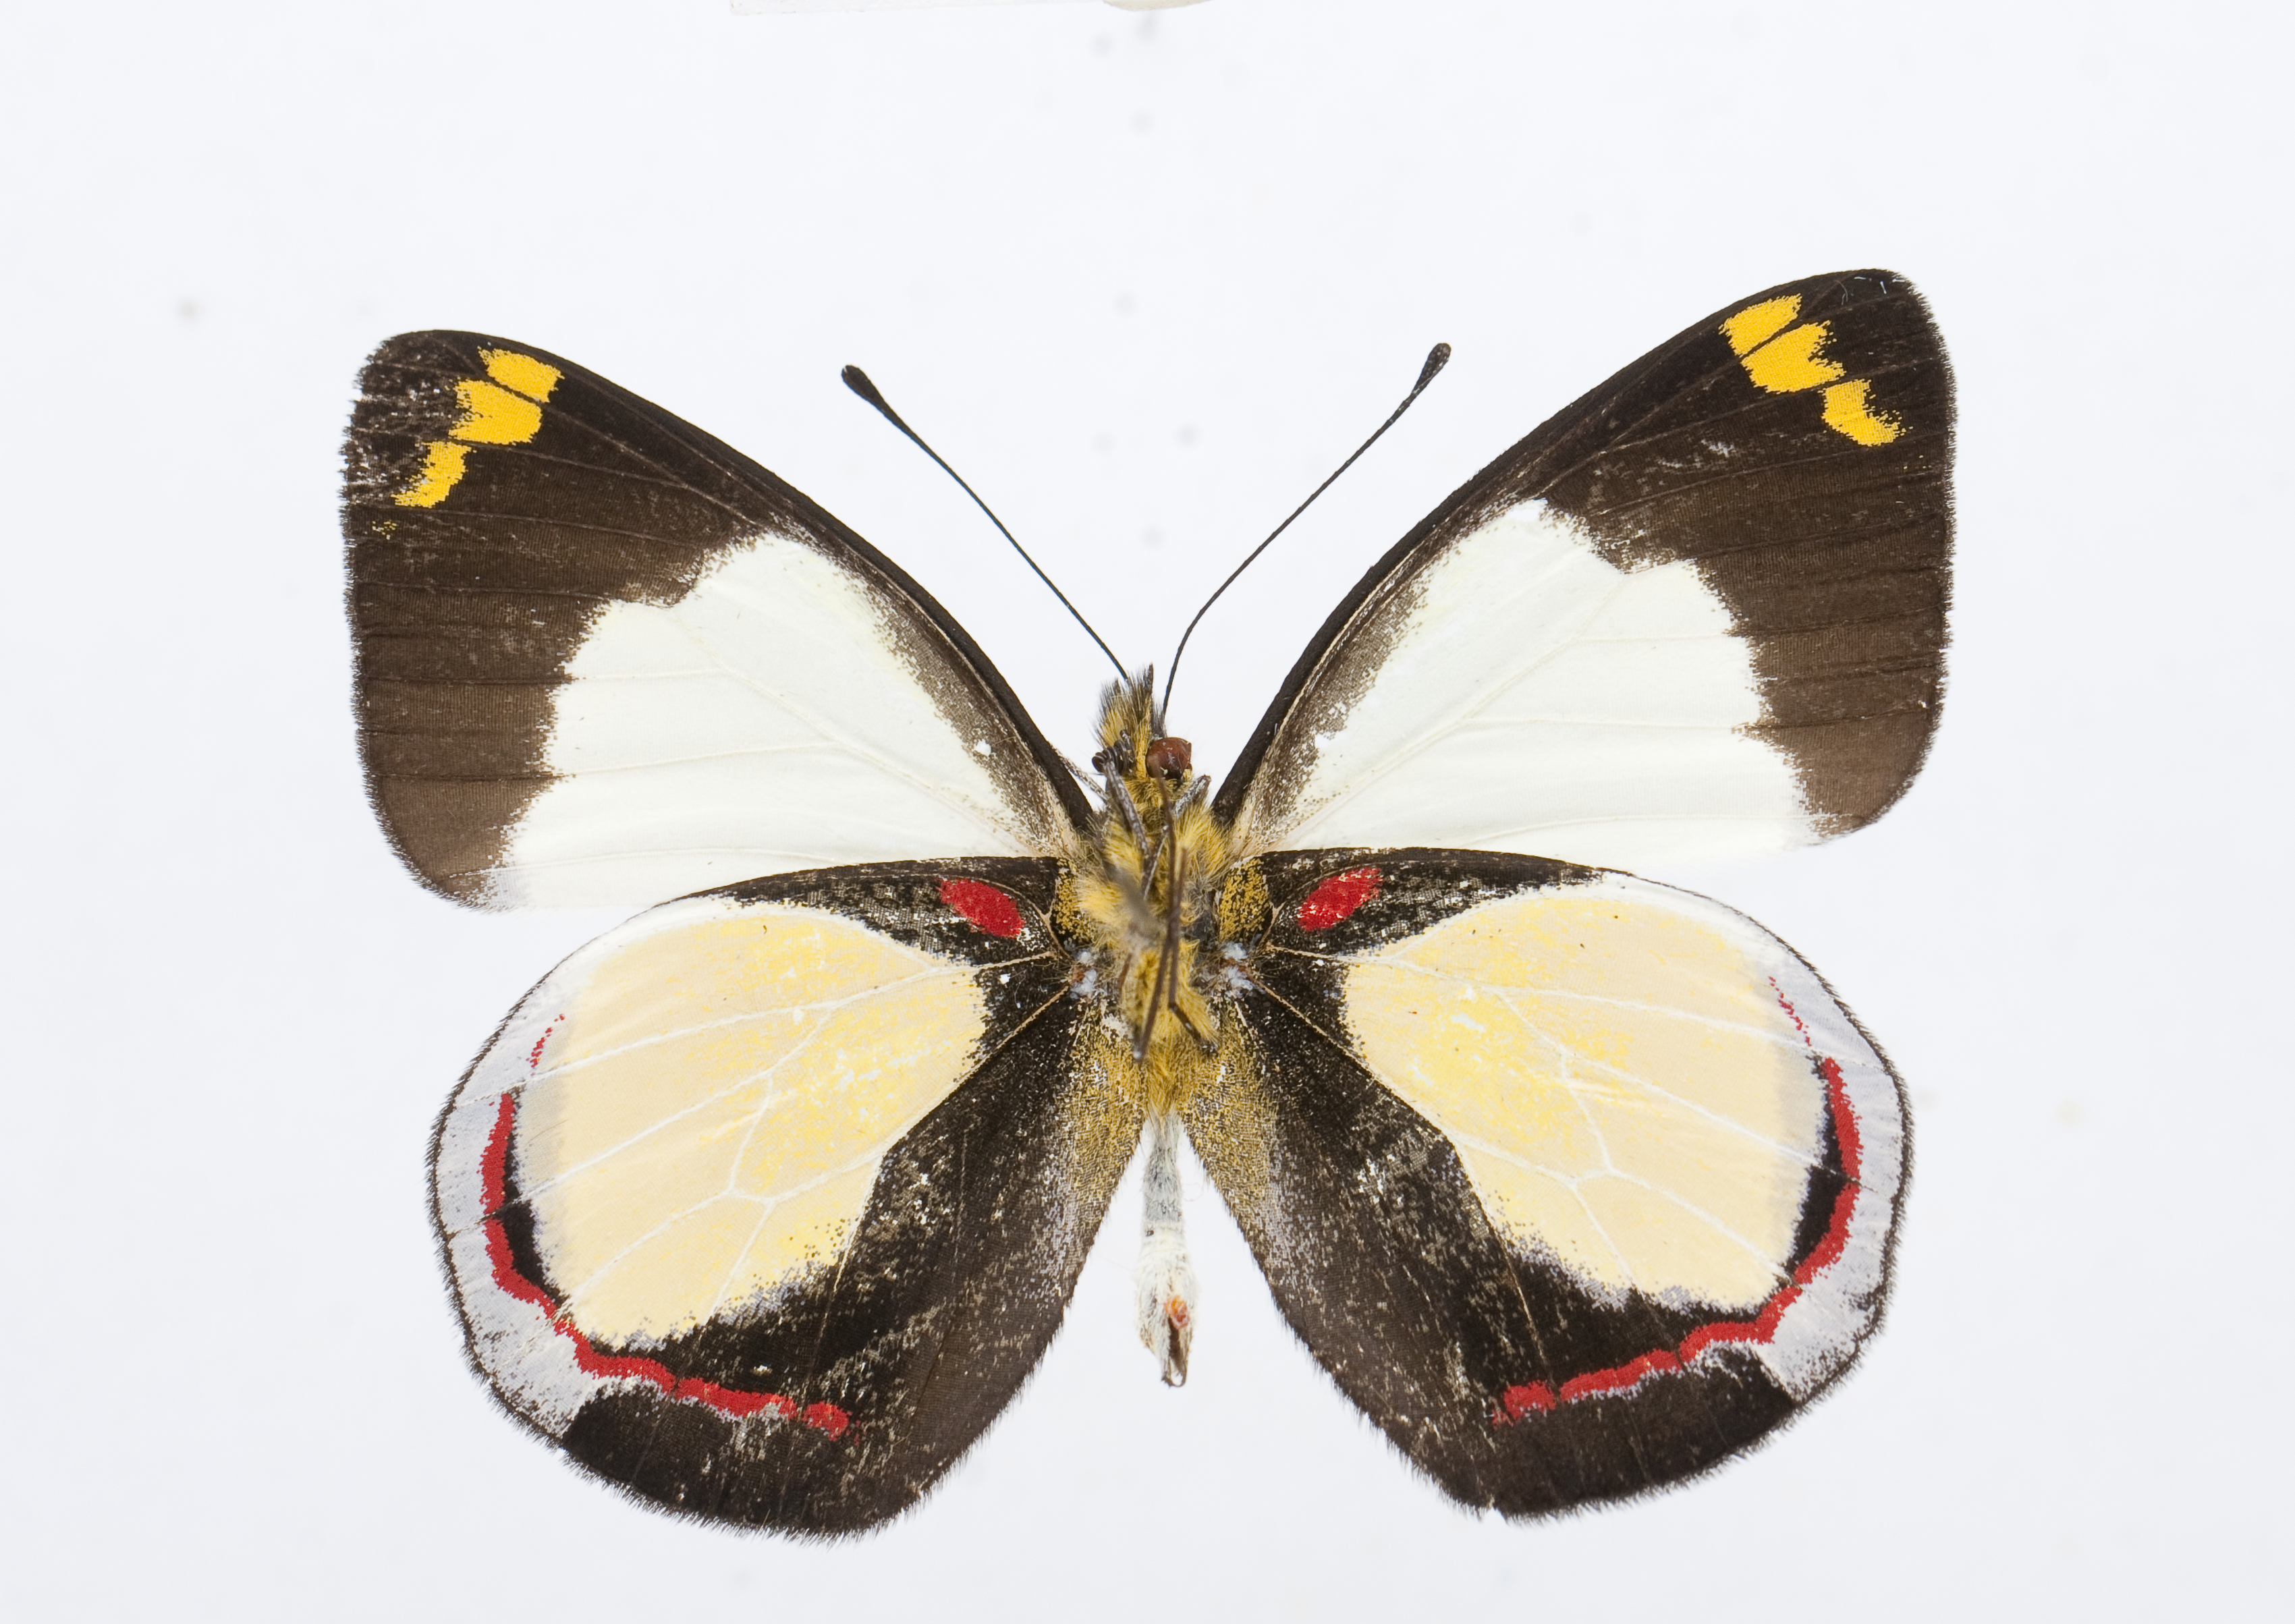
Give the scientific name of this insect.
Delias dixeyi
